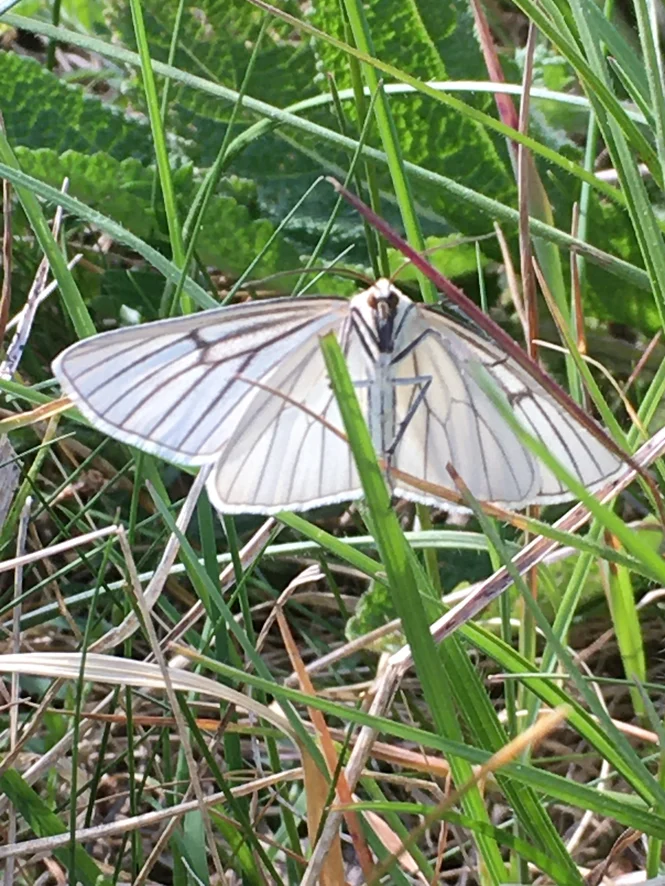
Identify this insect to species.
Siona lineata
